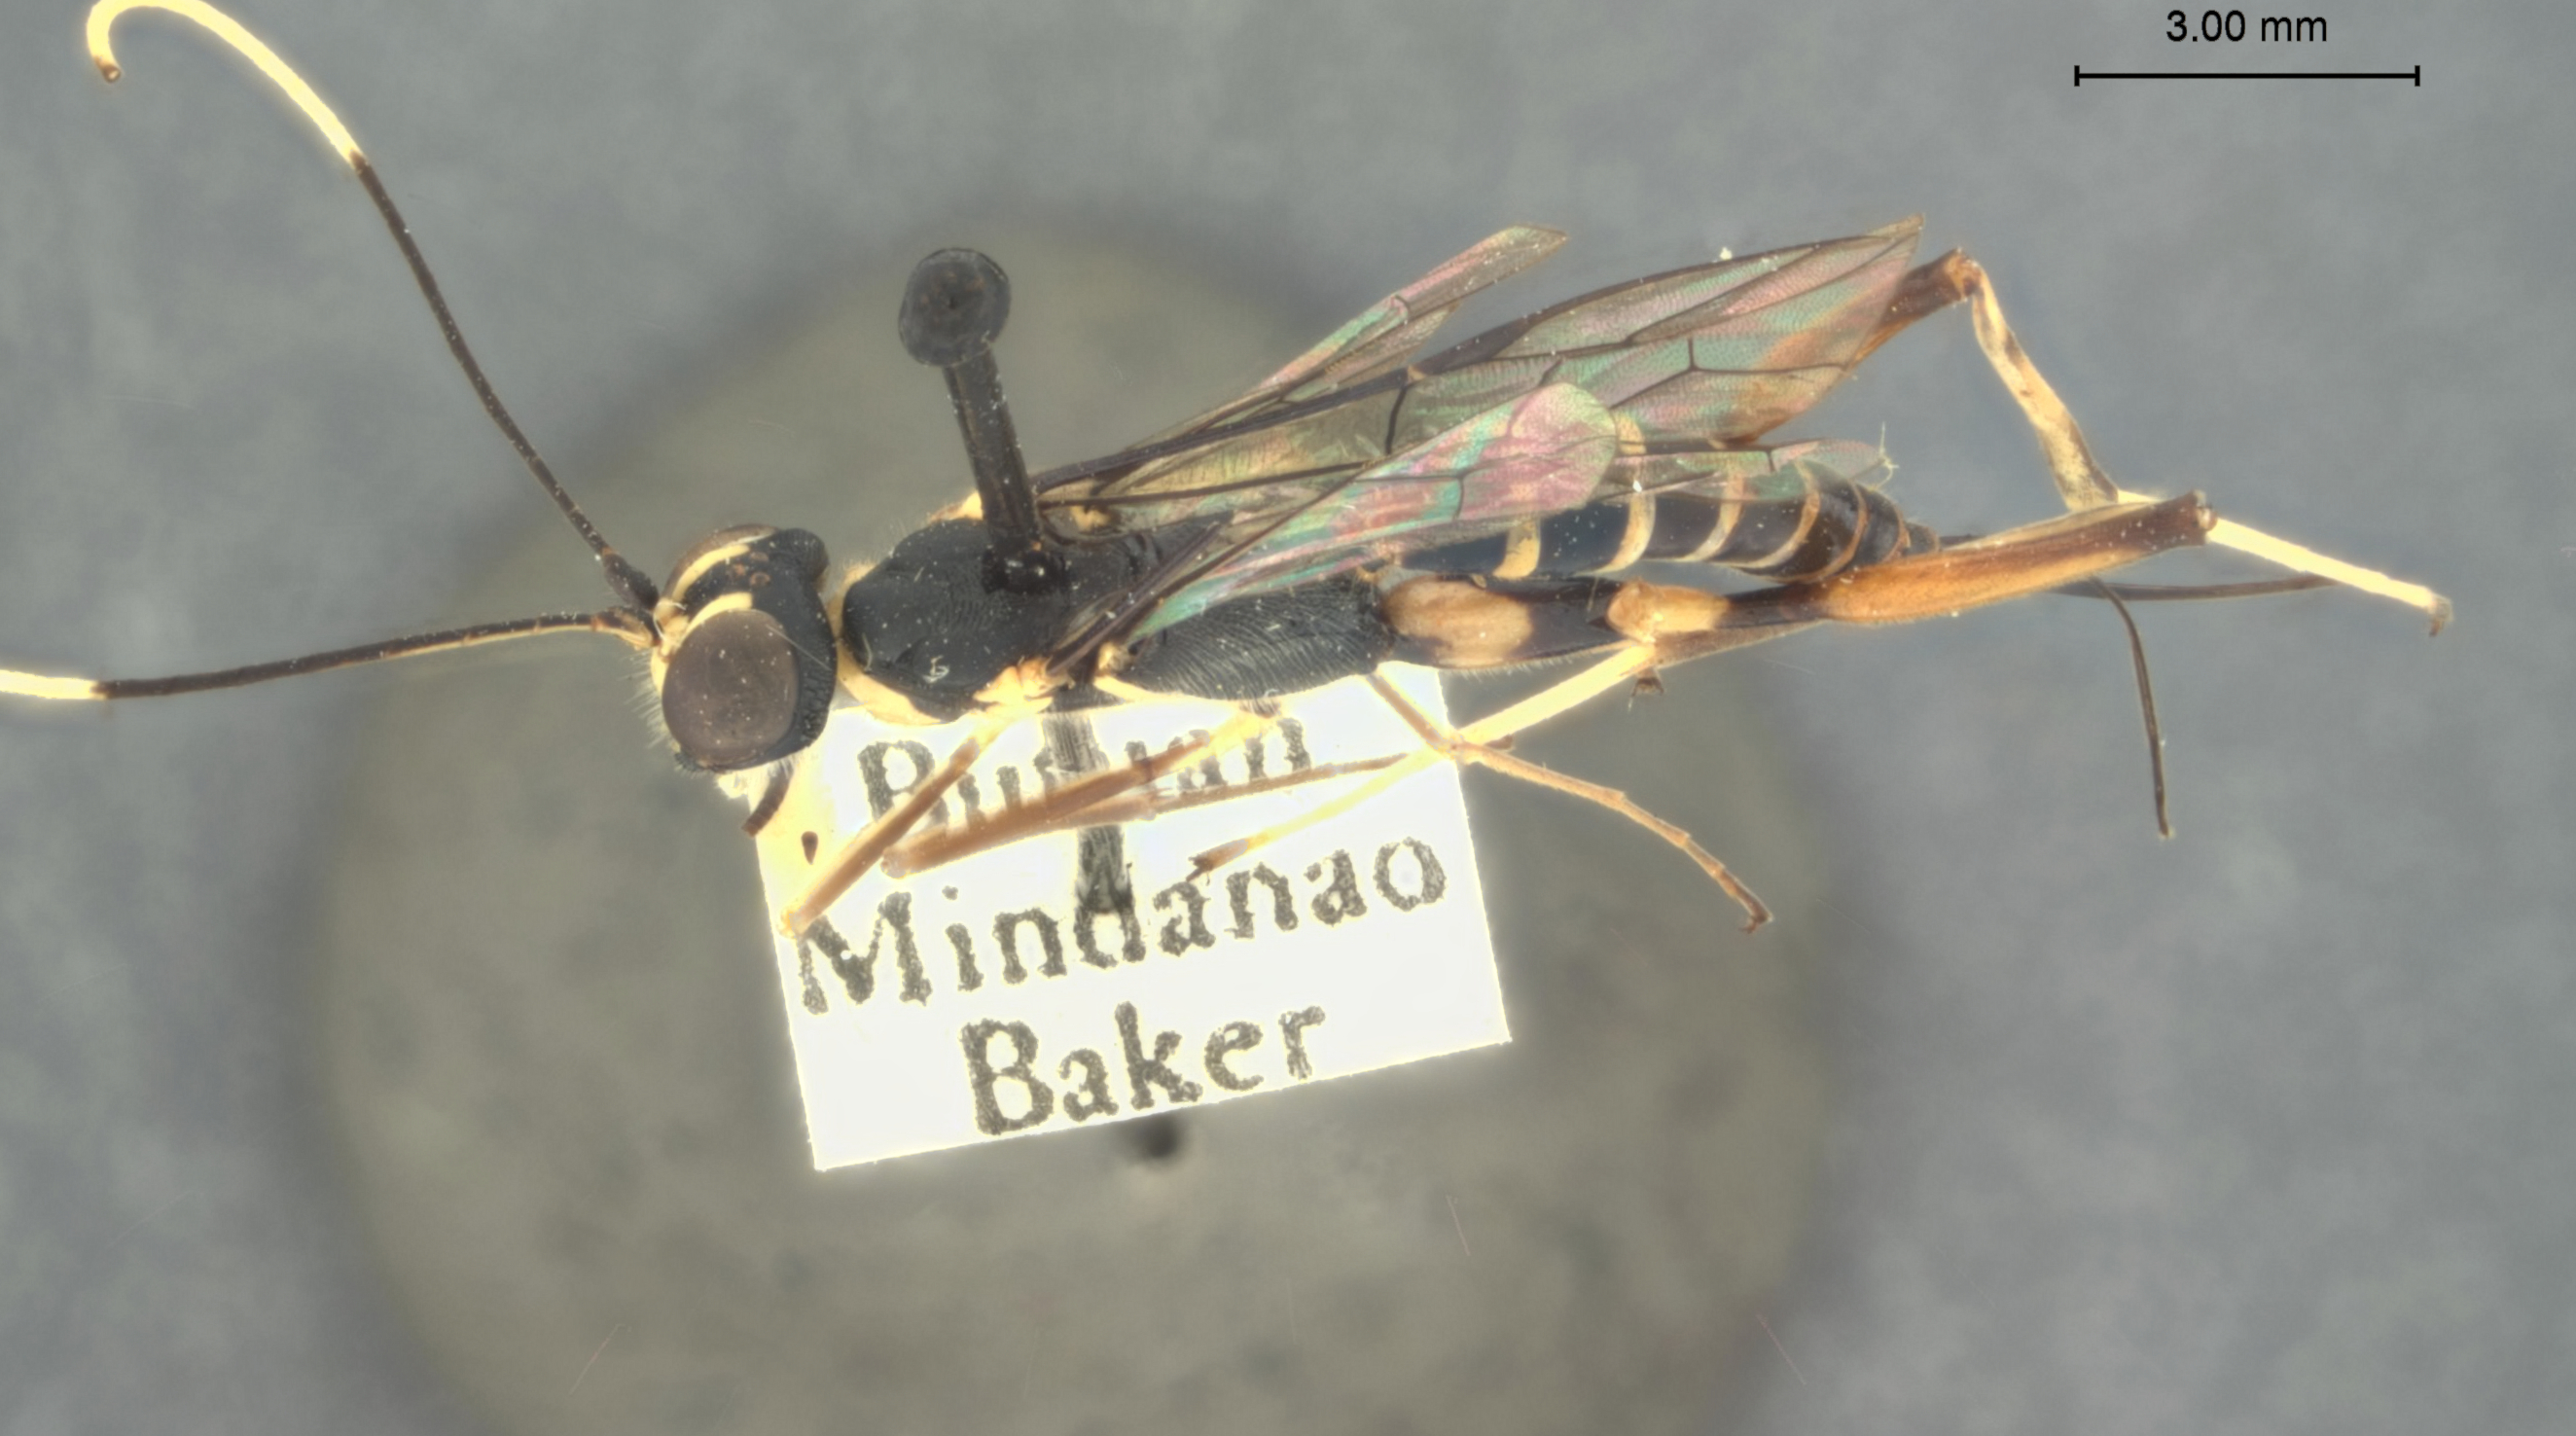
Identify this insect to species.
Eugalta philippina
